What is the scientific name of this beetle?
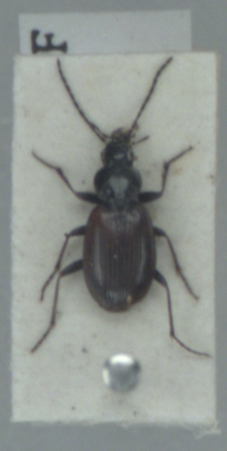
Agonum fuliginosum
